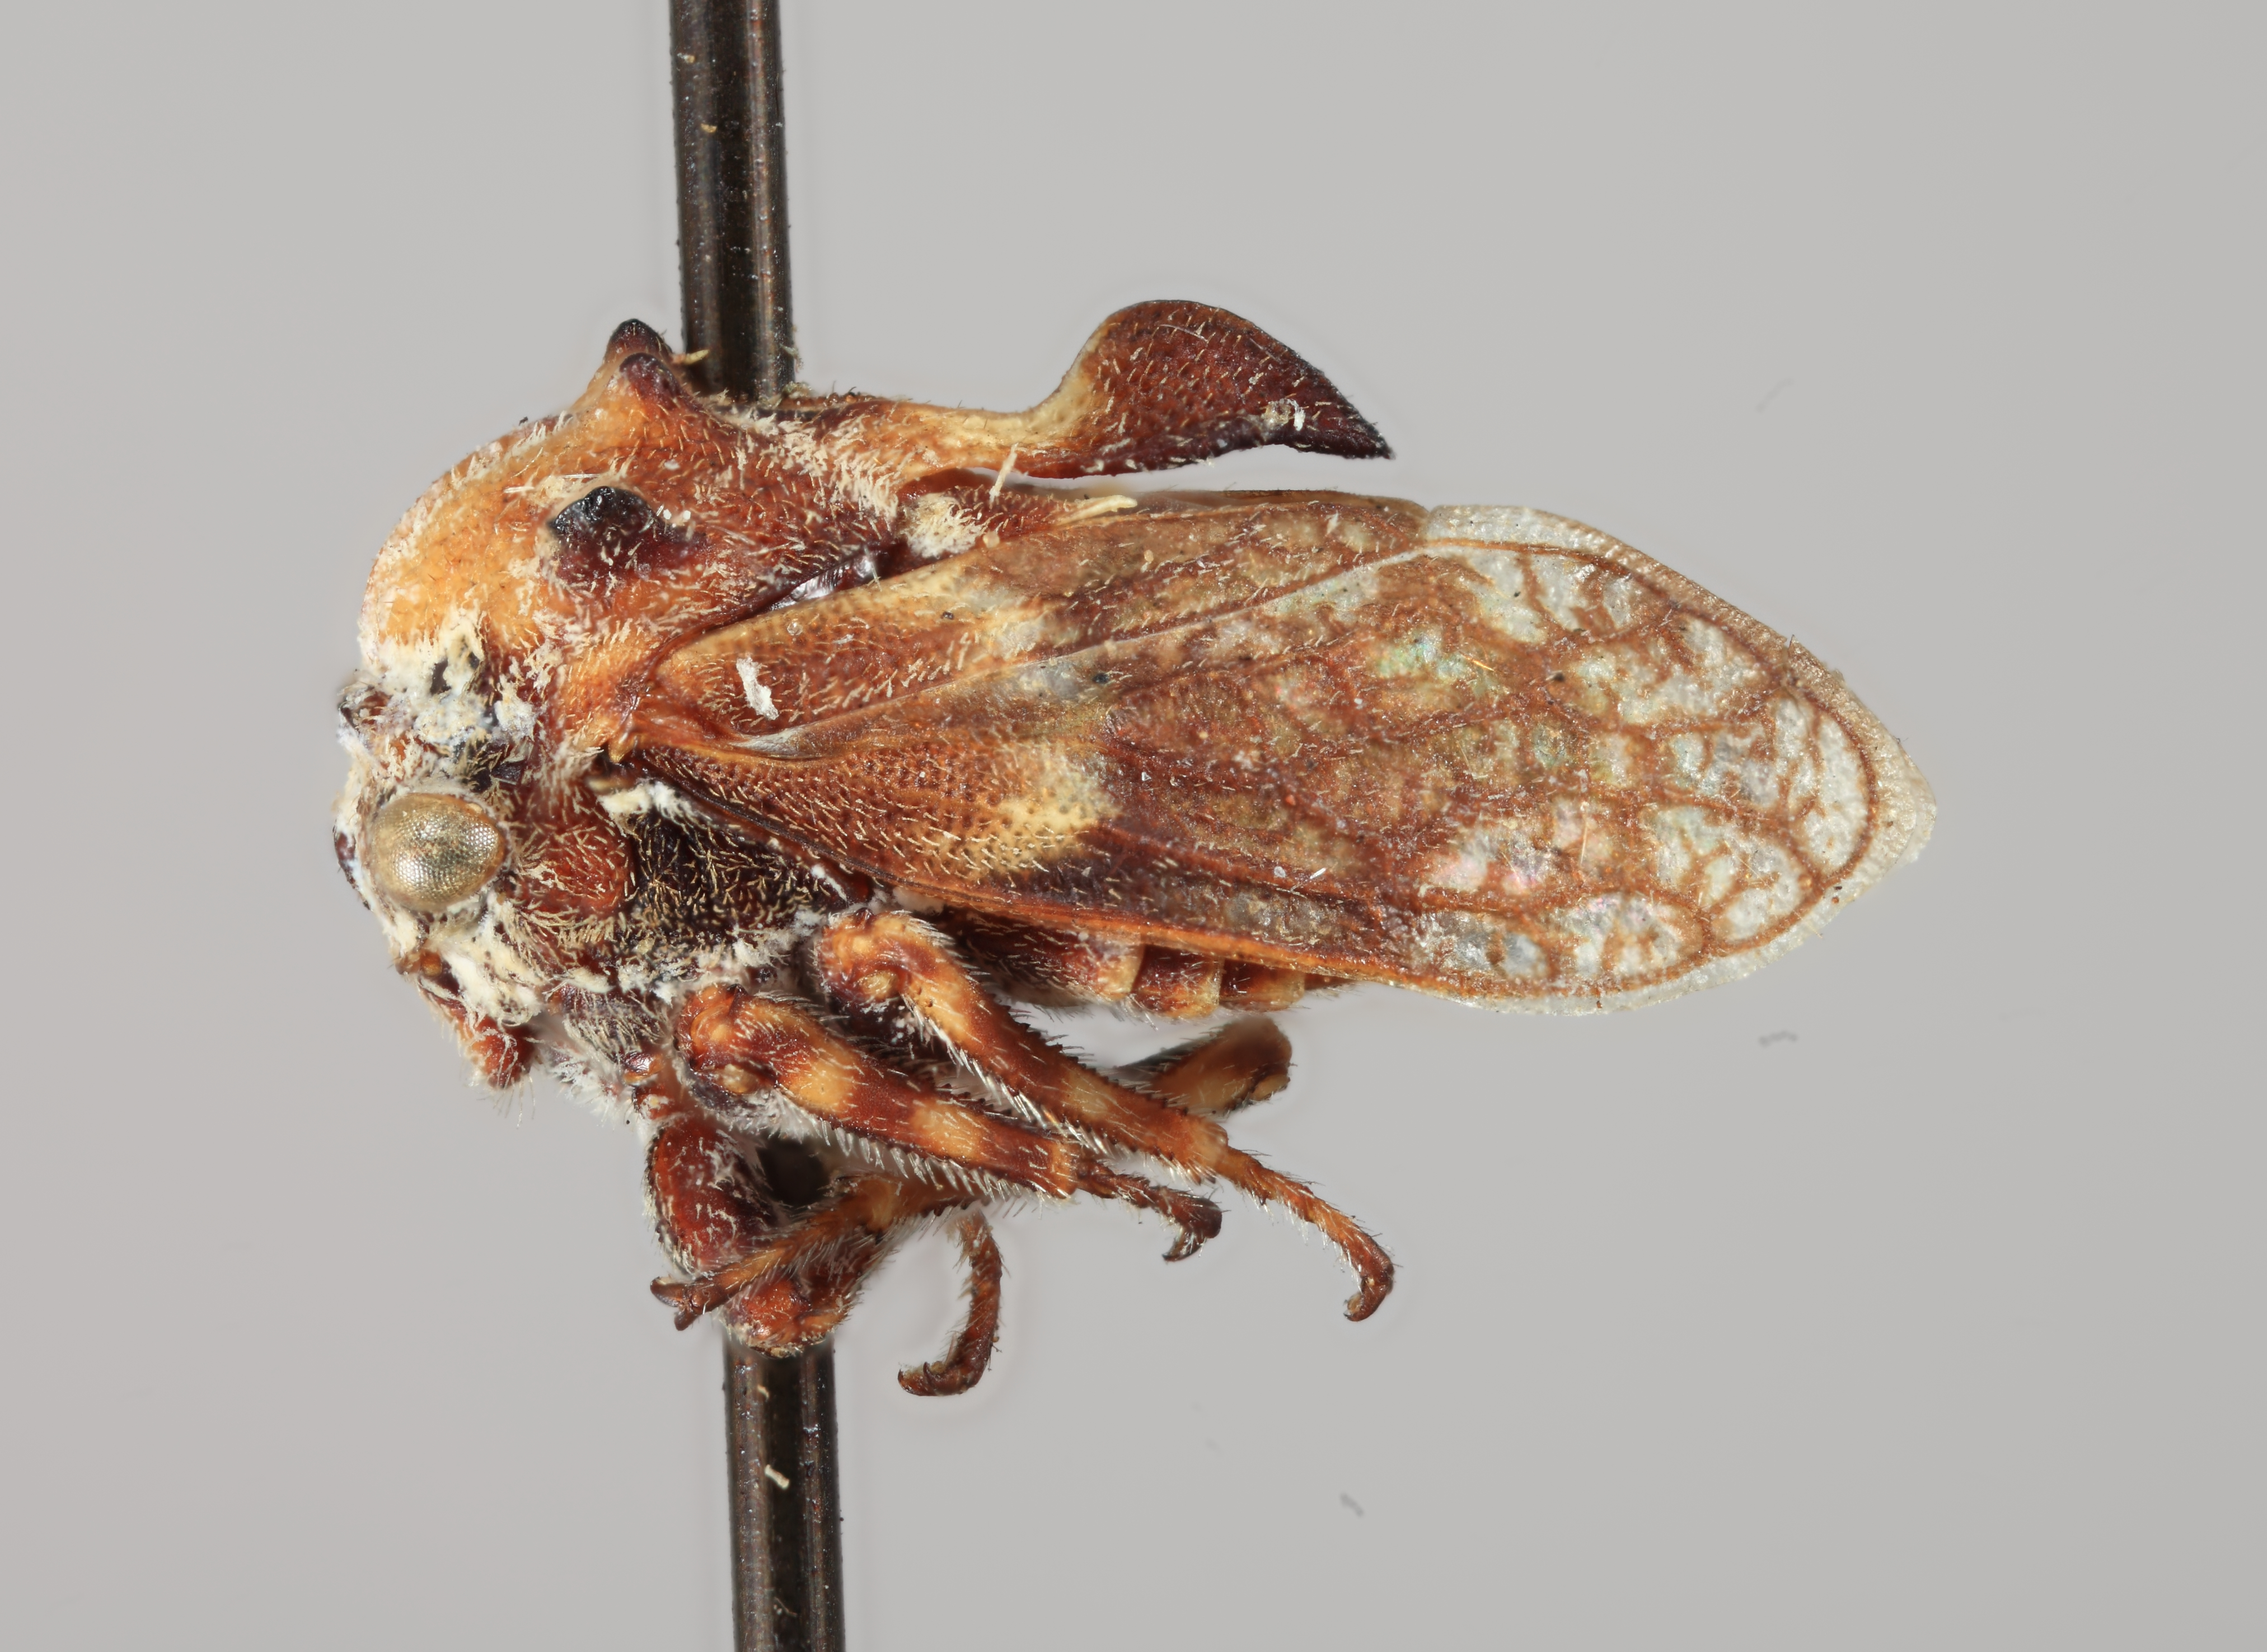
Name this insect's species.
Tylocentrus quadricornis
